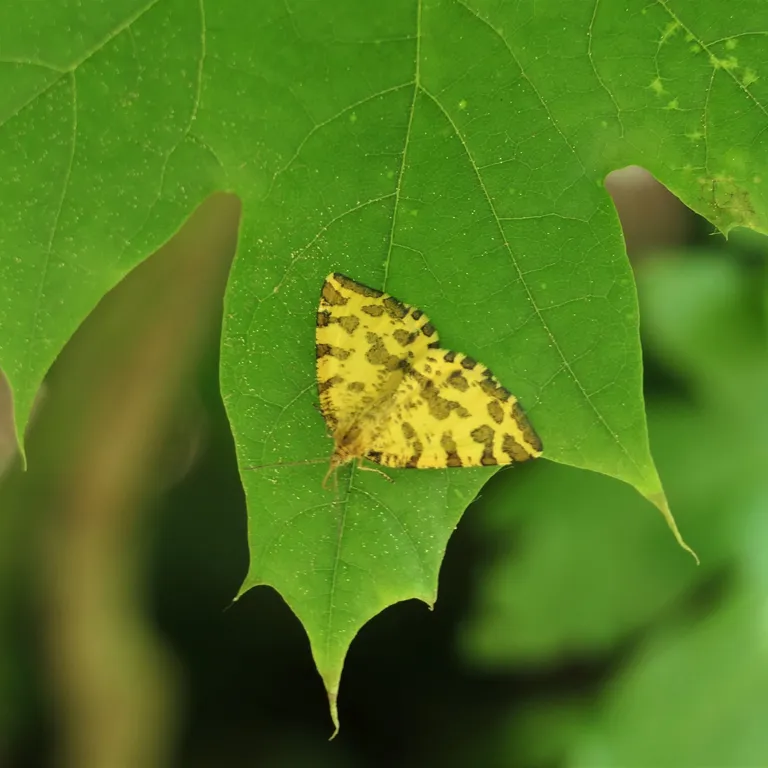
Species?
Pseudopanthera macularia
